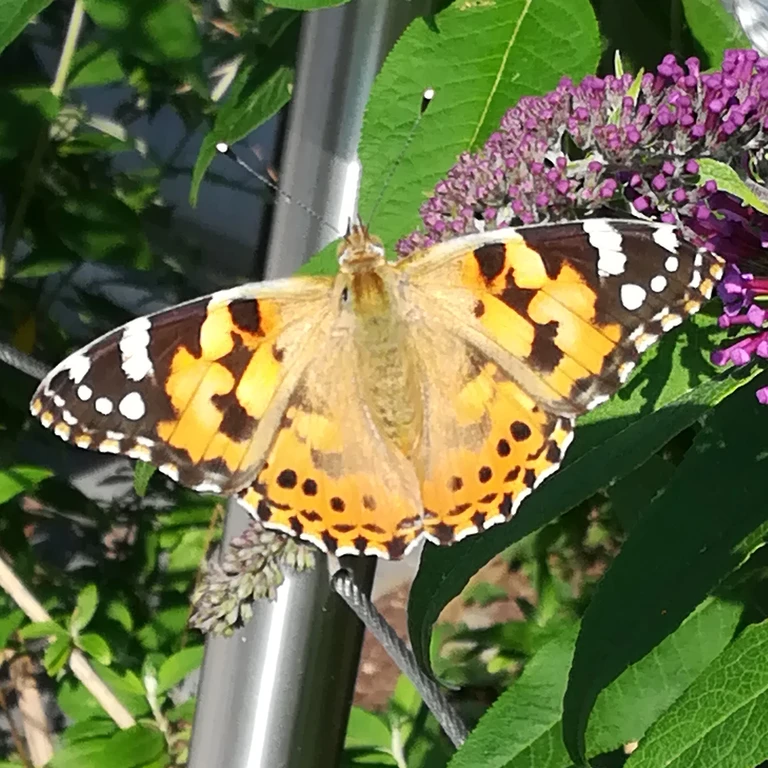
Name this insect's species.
Vanessa cardui
